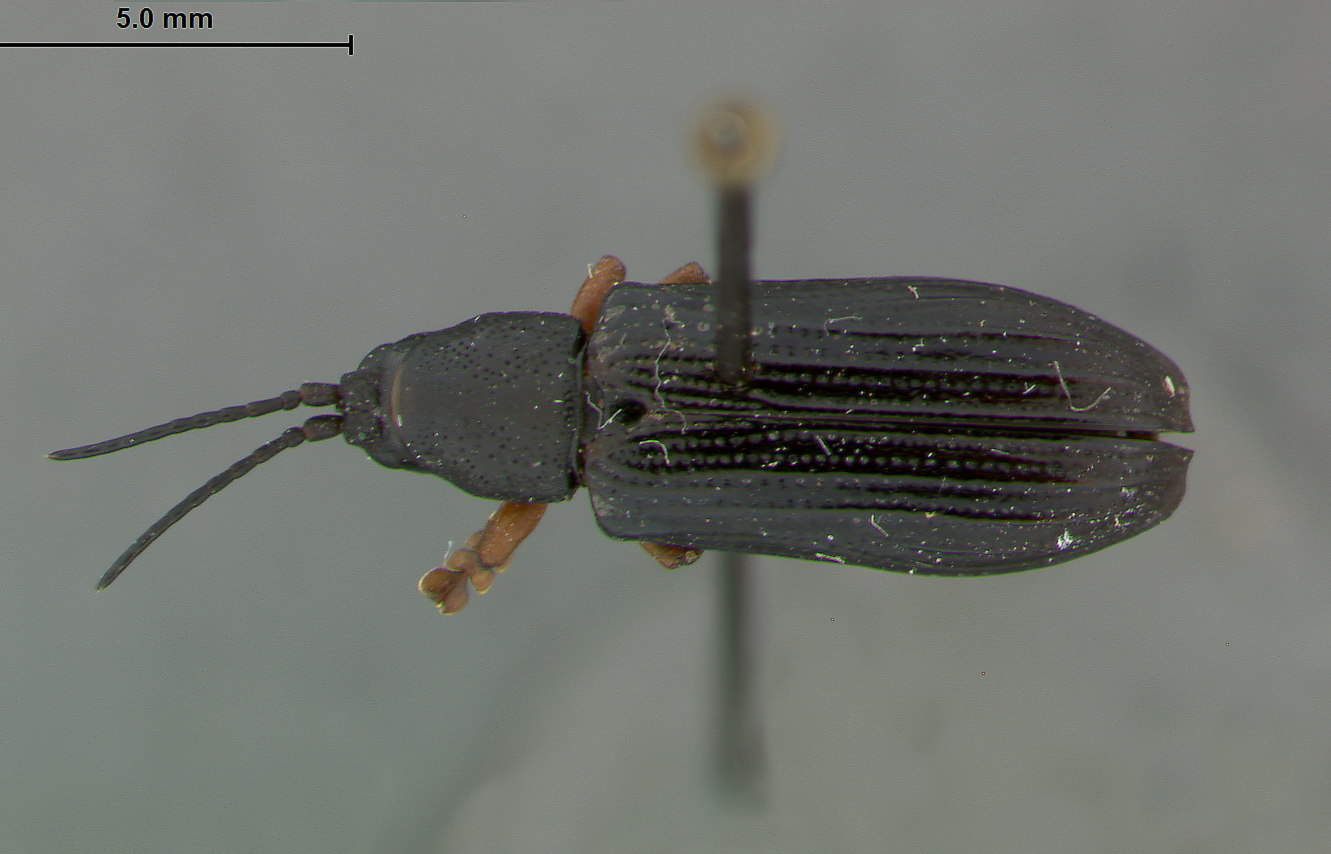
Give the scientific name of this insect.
Oxycephala pandani
